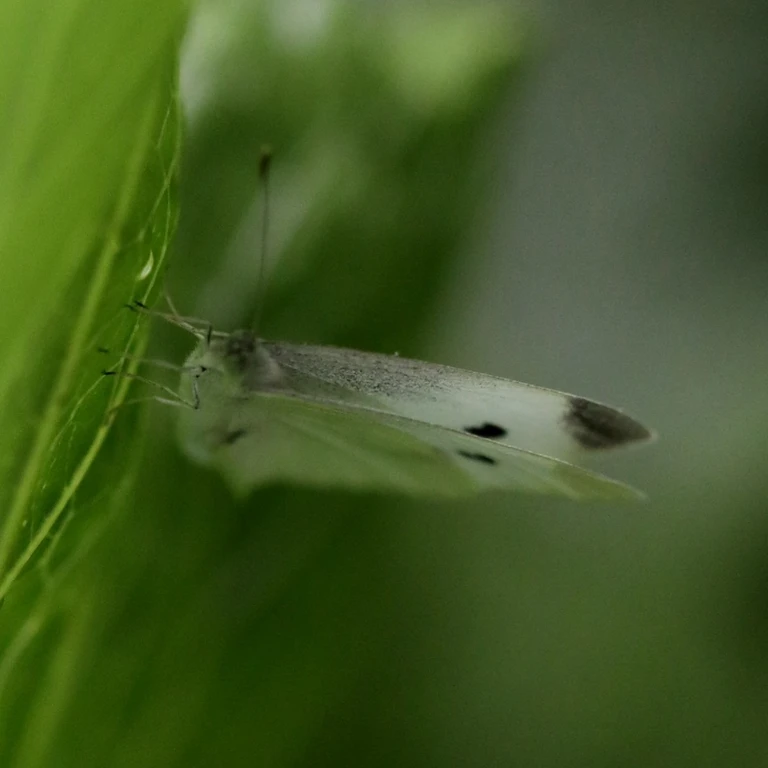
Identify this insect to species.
Pieris rapae
